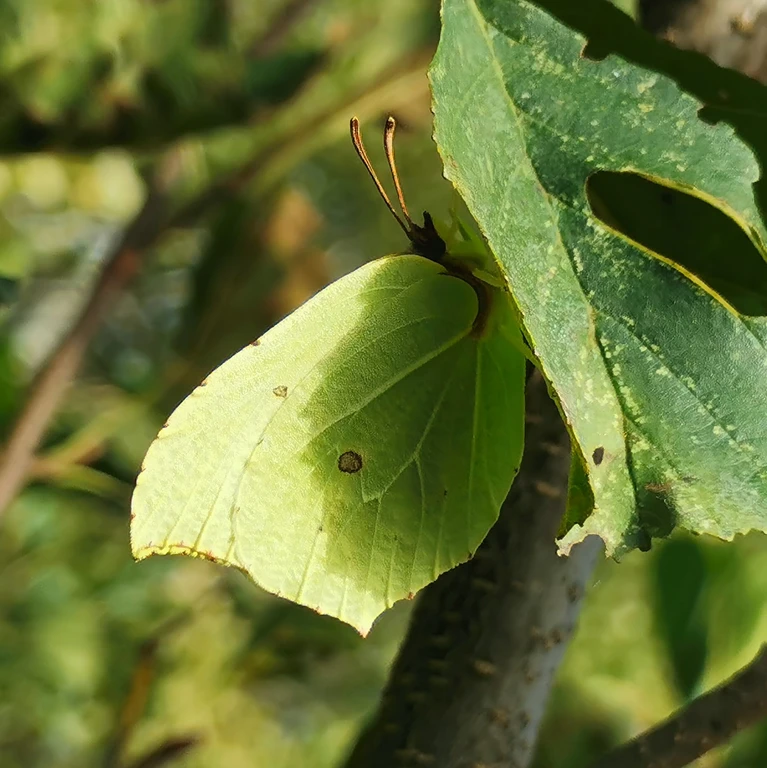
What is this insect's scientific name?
Gonepteryx rhamni
